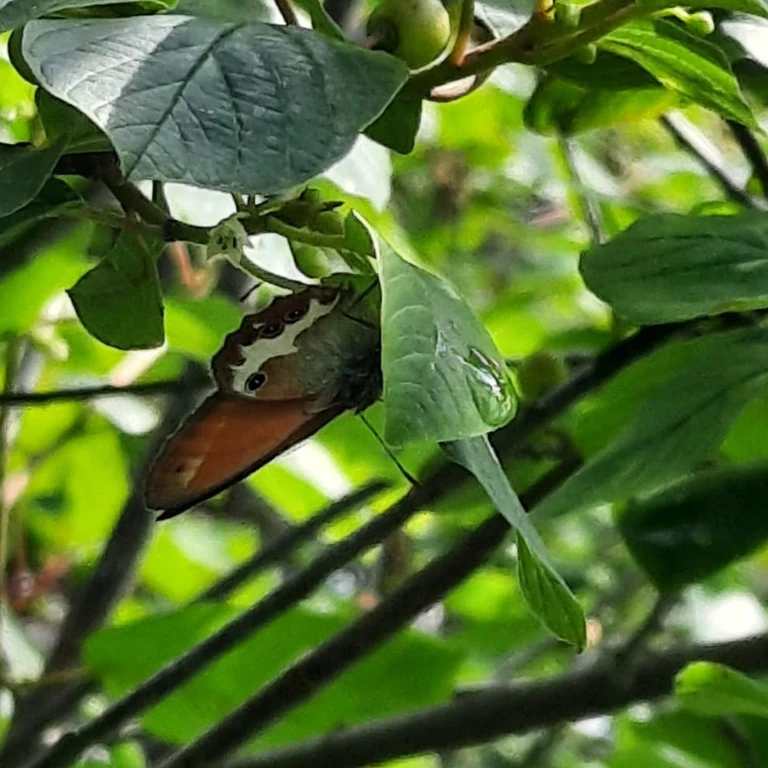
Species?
Coenonympha arcania
